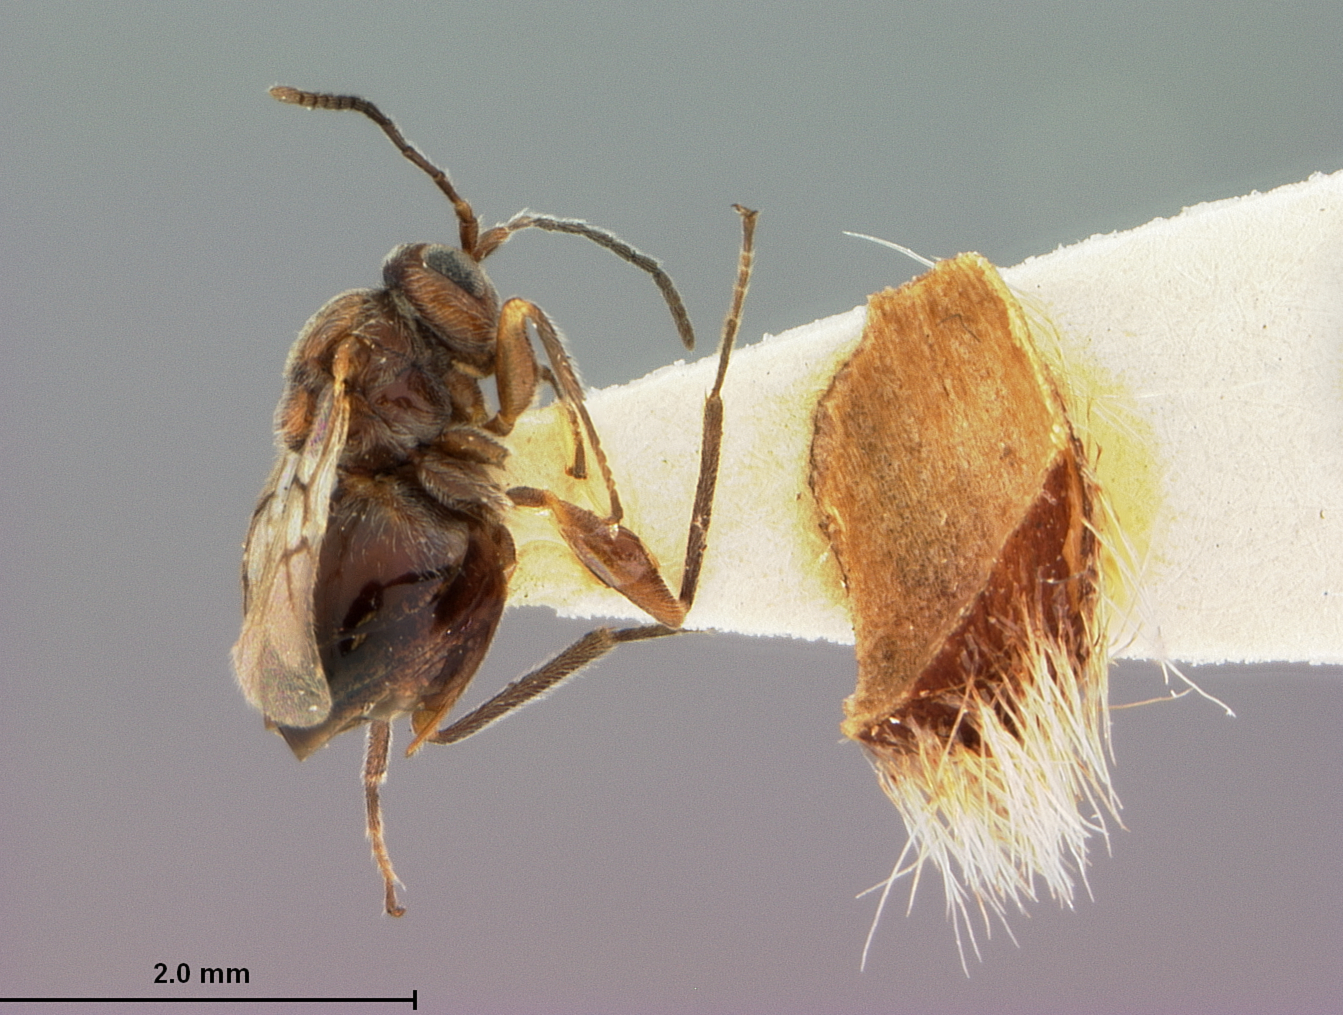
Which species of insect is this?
Trichoteras frondeum
